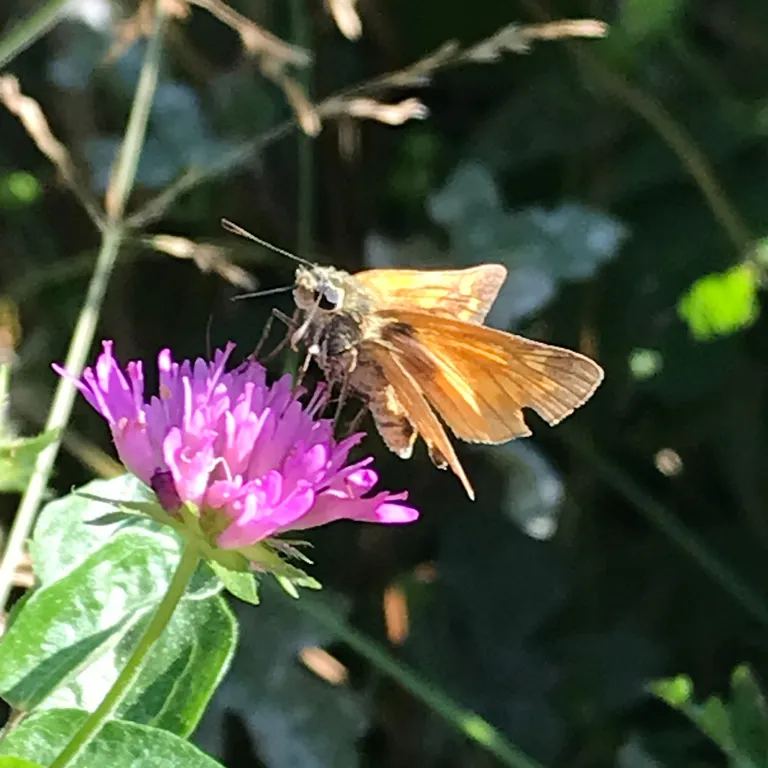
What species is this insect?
Ochlodes sylvanus (also Ochlodes venata)
